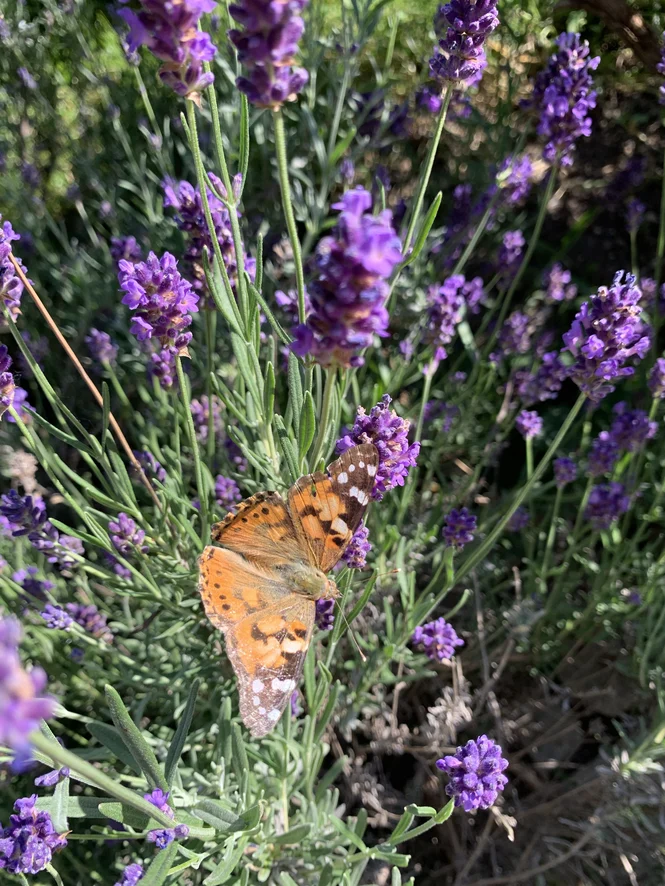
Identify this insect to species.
Vanessa cardui
